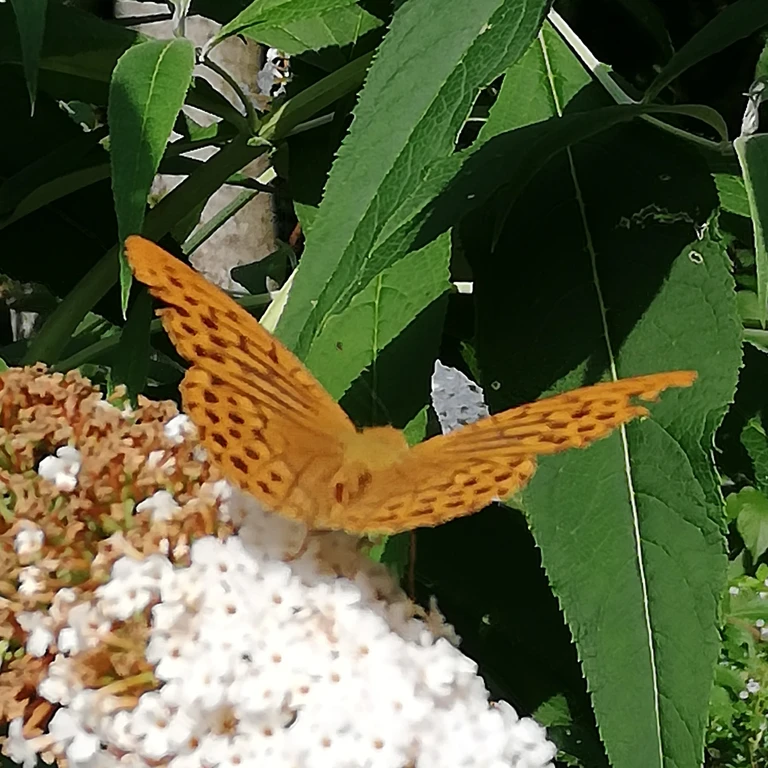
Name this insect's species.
Argynnis paphia
